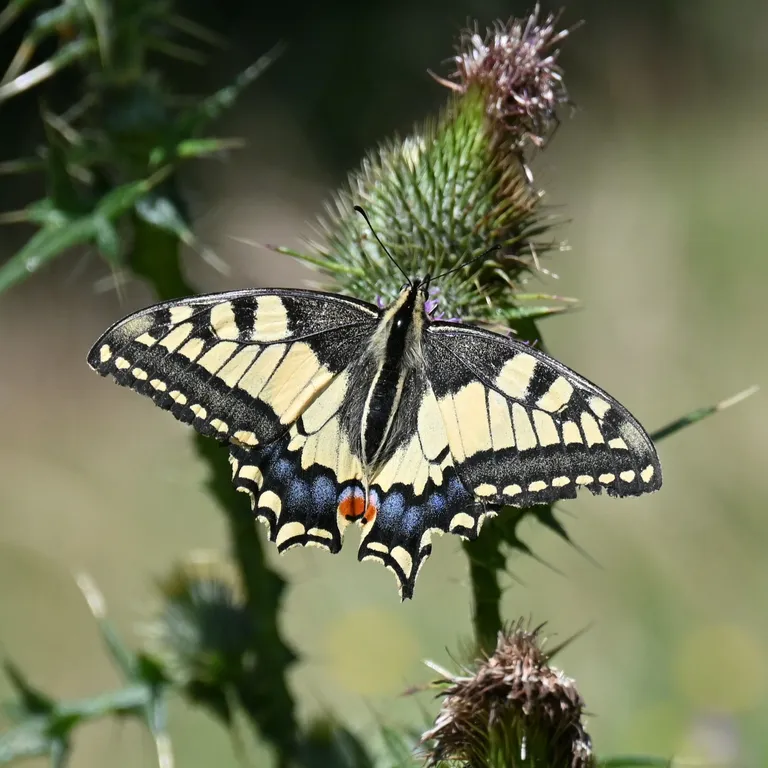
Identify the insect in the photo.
Papilio machaon
